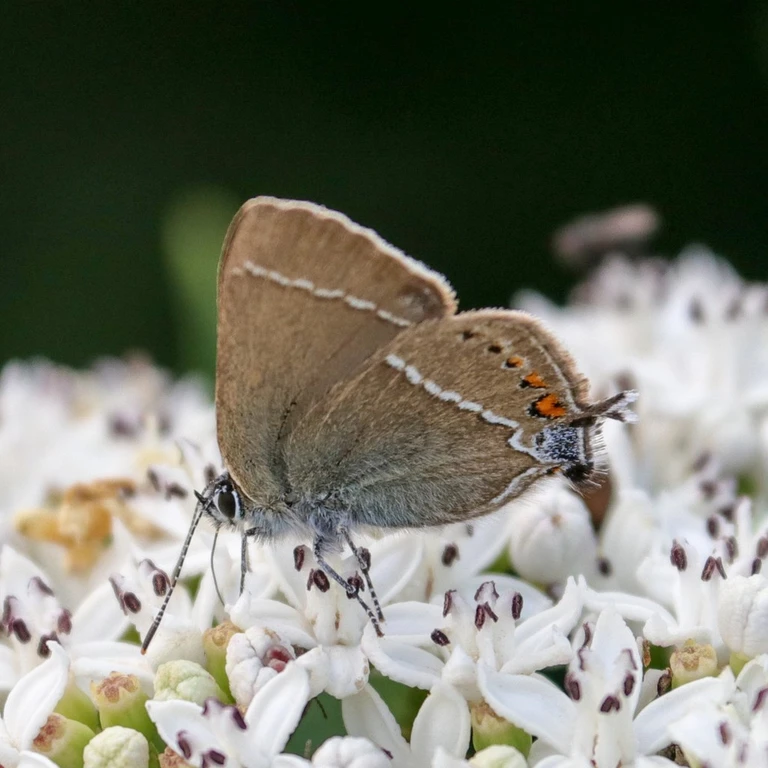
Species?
Satyrium spini (also Tuttiola spini)
